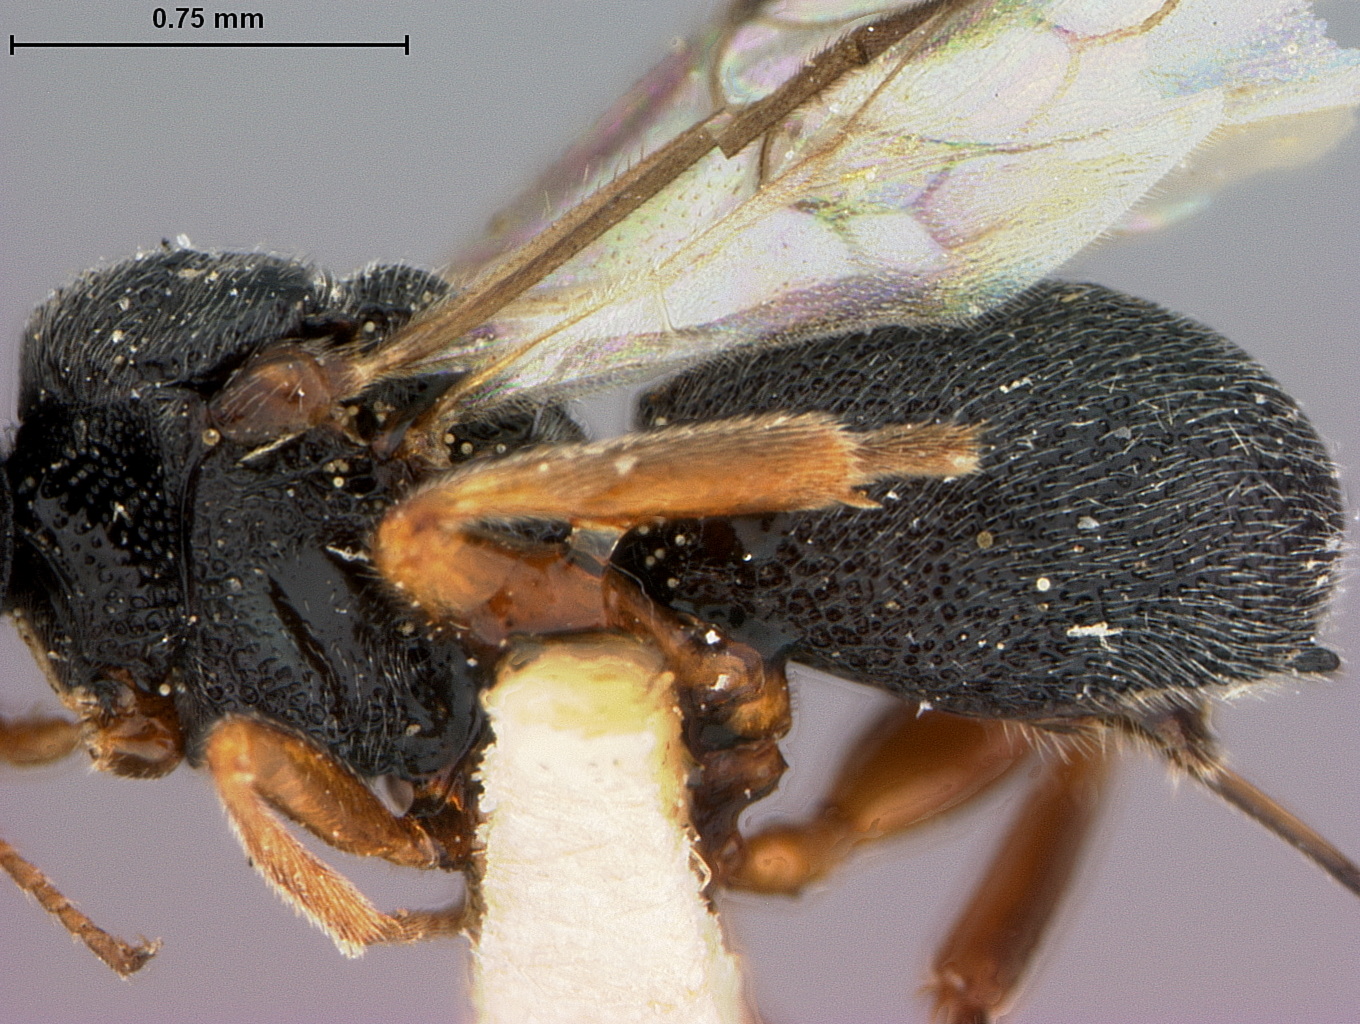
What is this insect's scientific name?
Urosigalphus acutulus
